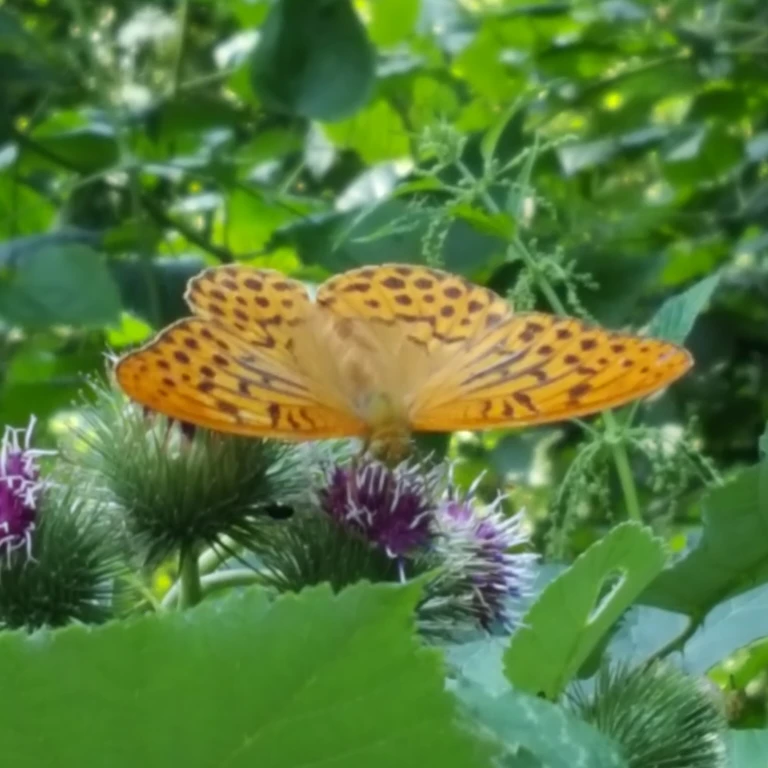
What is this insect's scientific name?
Argynnis paphia
